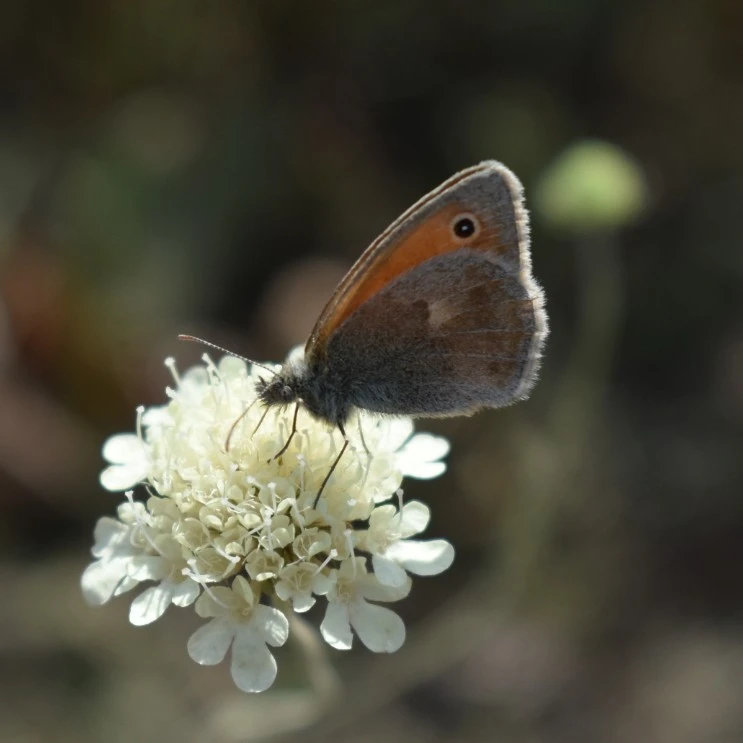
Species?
Coenonympha pamphilus
